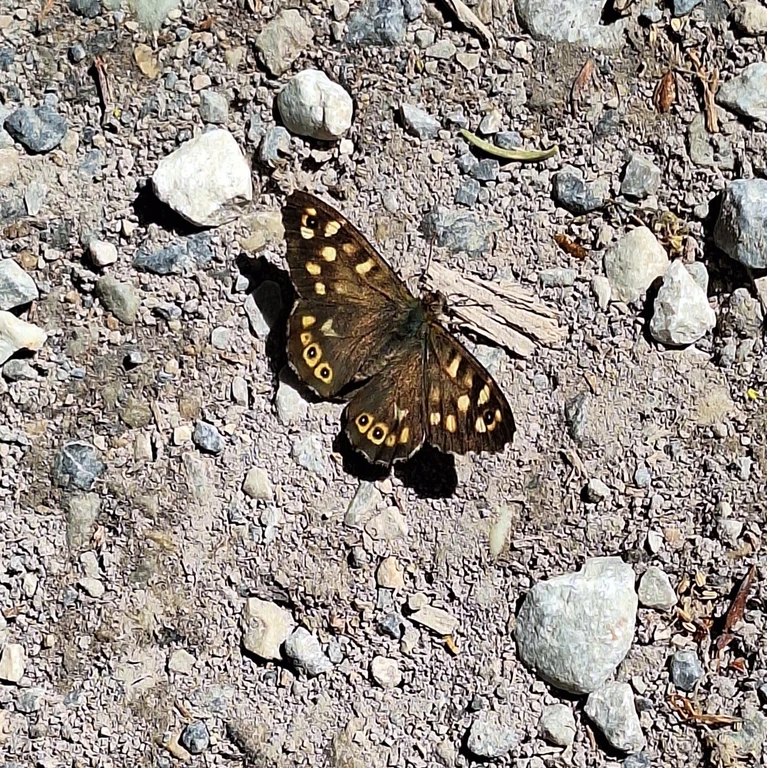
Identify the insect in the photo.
Pararge aegeria
